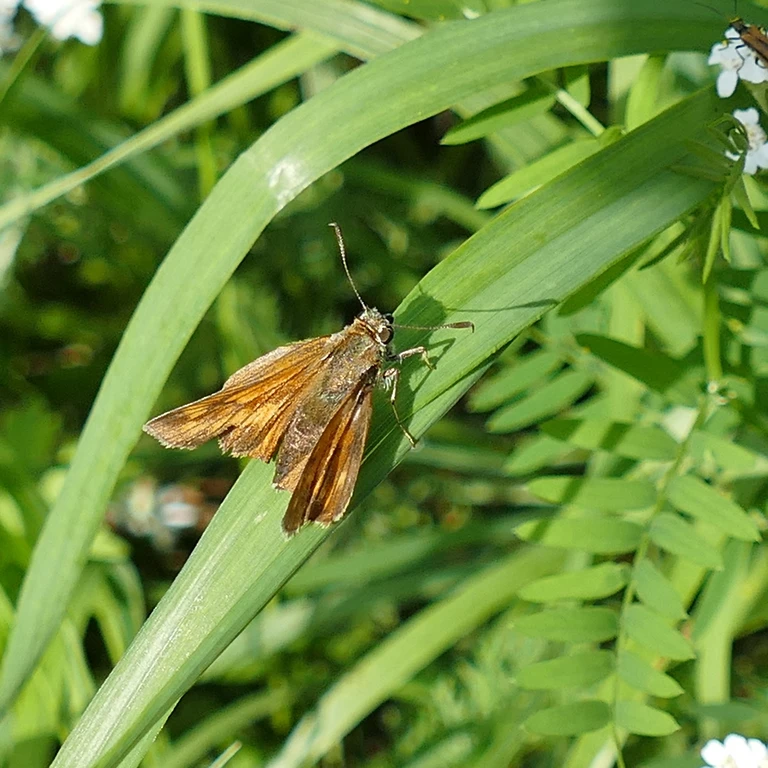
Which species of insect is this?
Ochlodes sylvanus (also Ochlodes venata)
